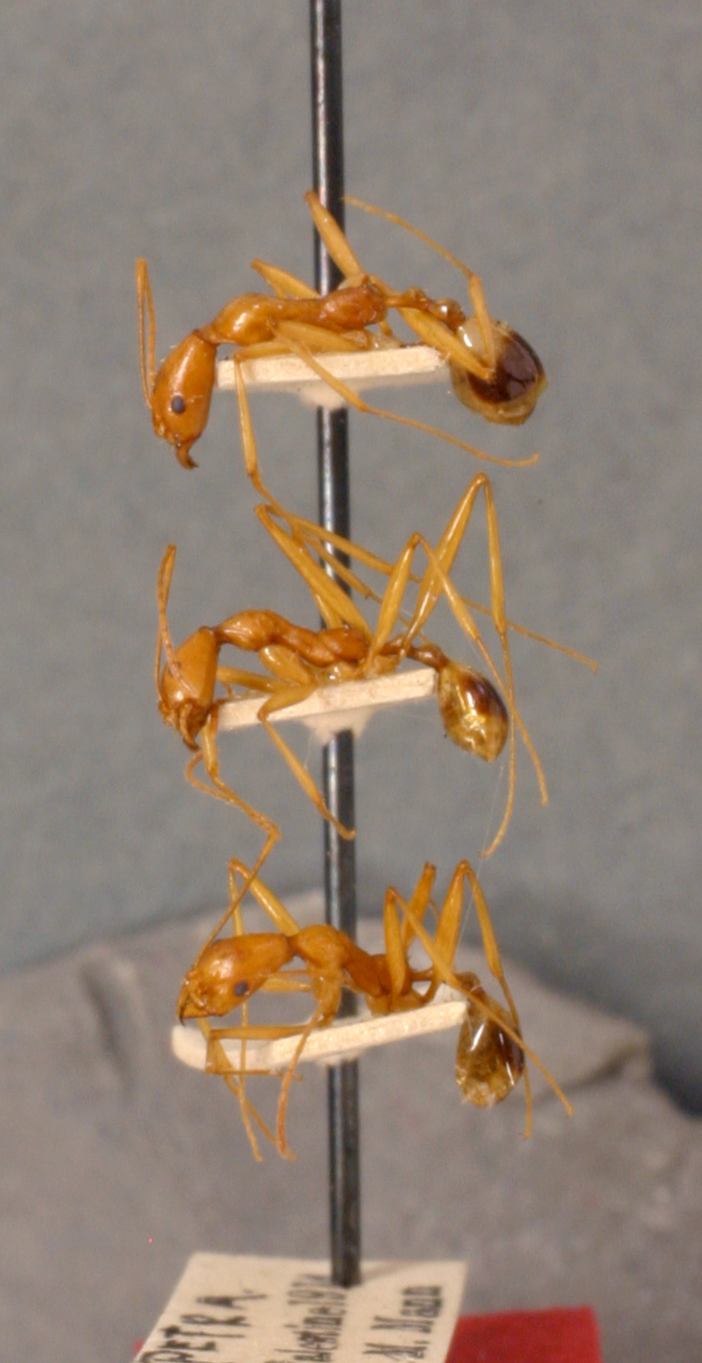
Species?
Aphaenogaster phillipsi
